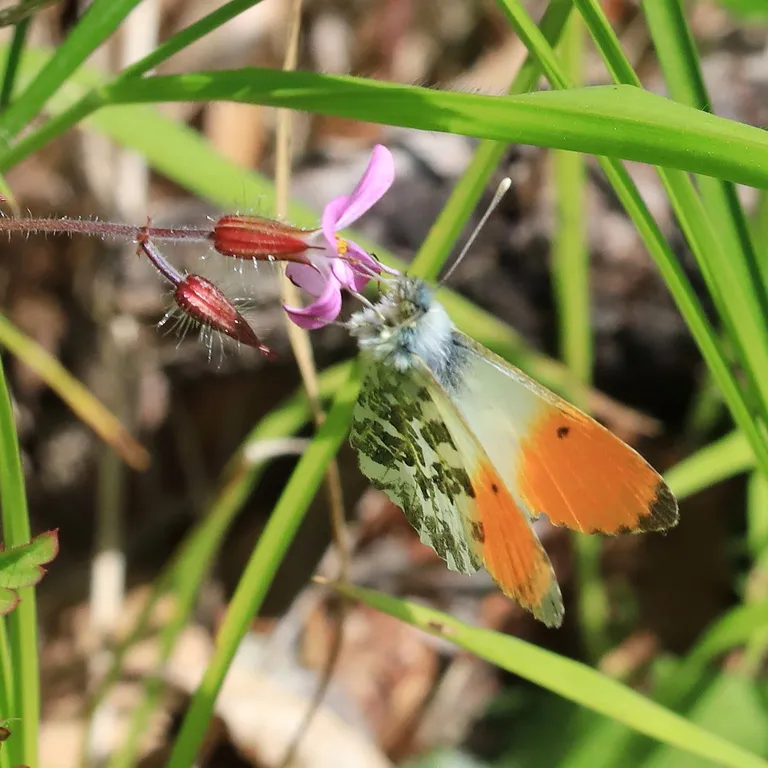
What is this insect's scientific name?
Anthocharis cardamines
